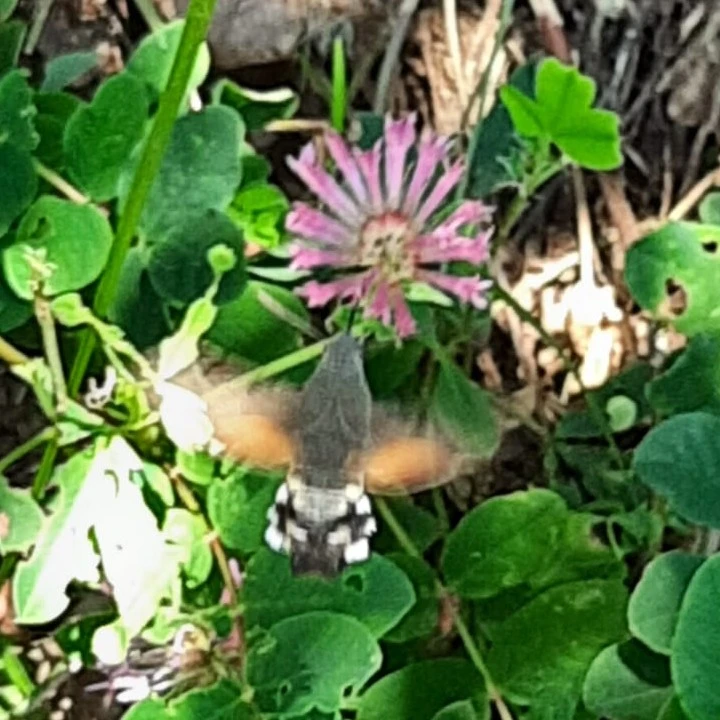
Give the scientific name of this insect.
Macroglossum stellatarum
